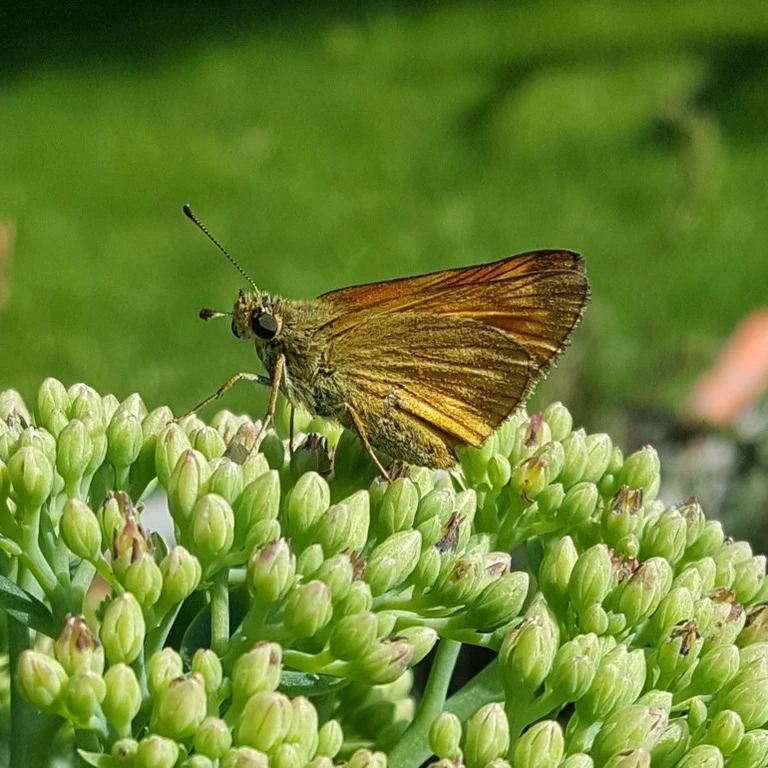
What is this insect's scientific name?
Ochlodes sylvanus (also Ochlodes venata)
